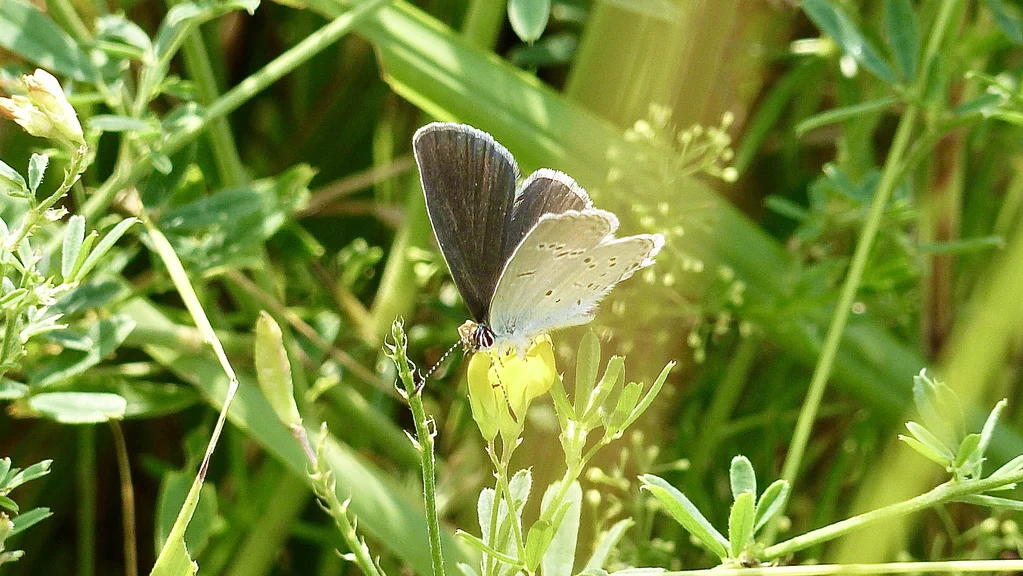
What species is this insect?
Cupido decolorata (also Elkalyce decolorata)
